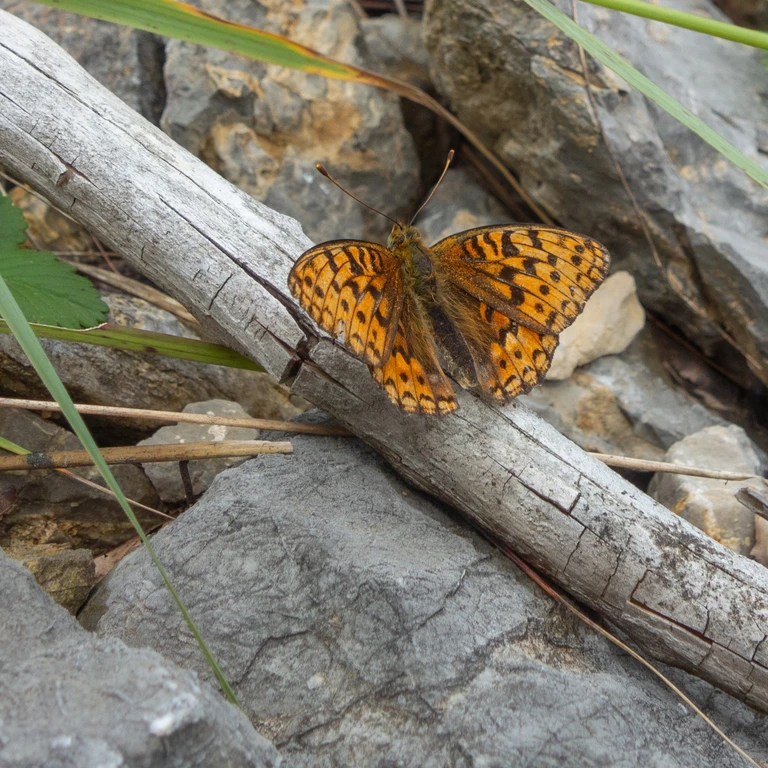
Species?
Fabriciana adippe
